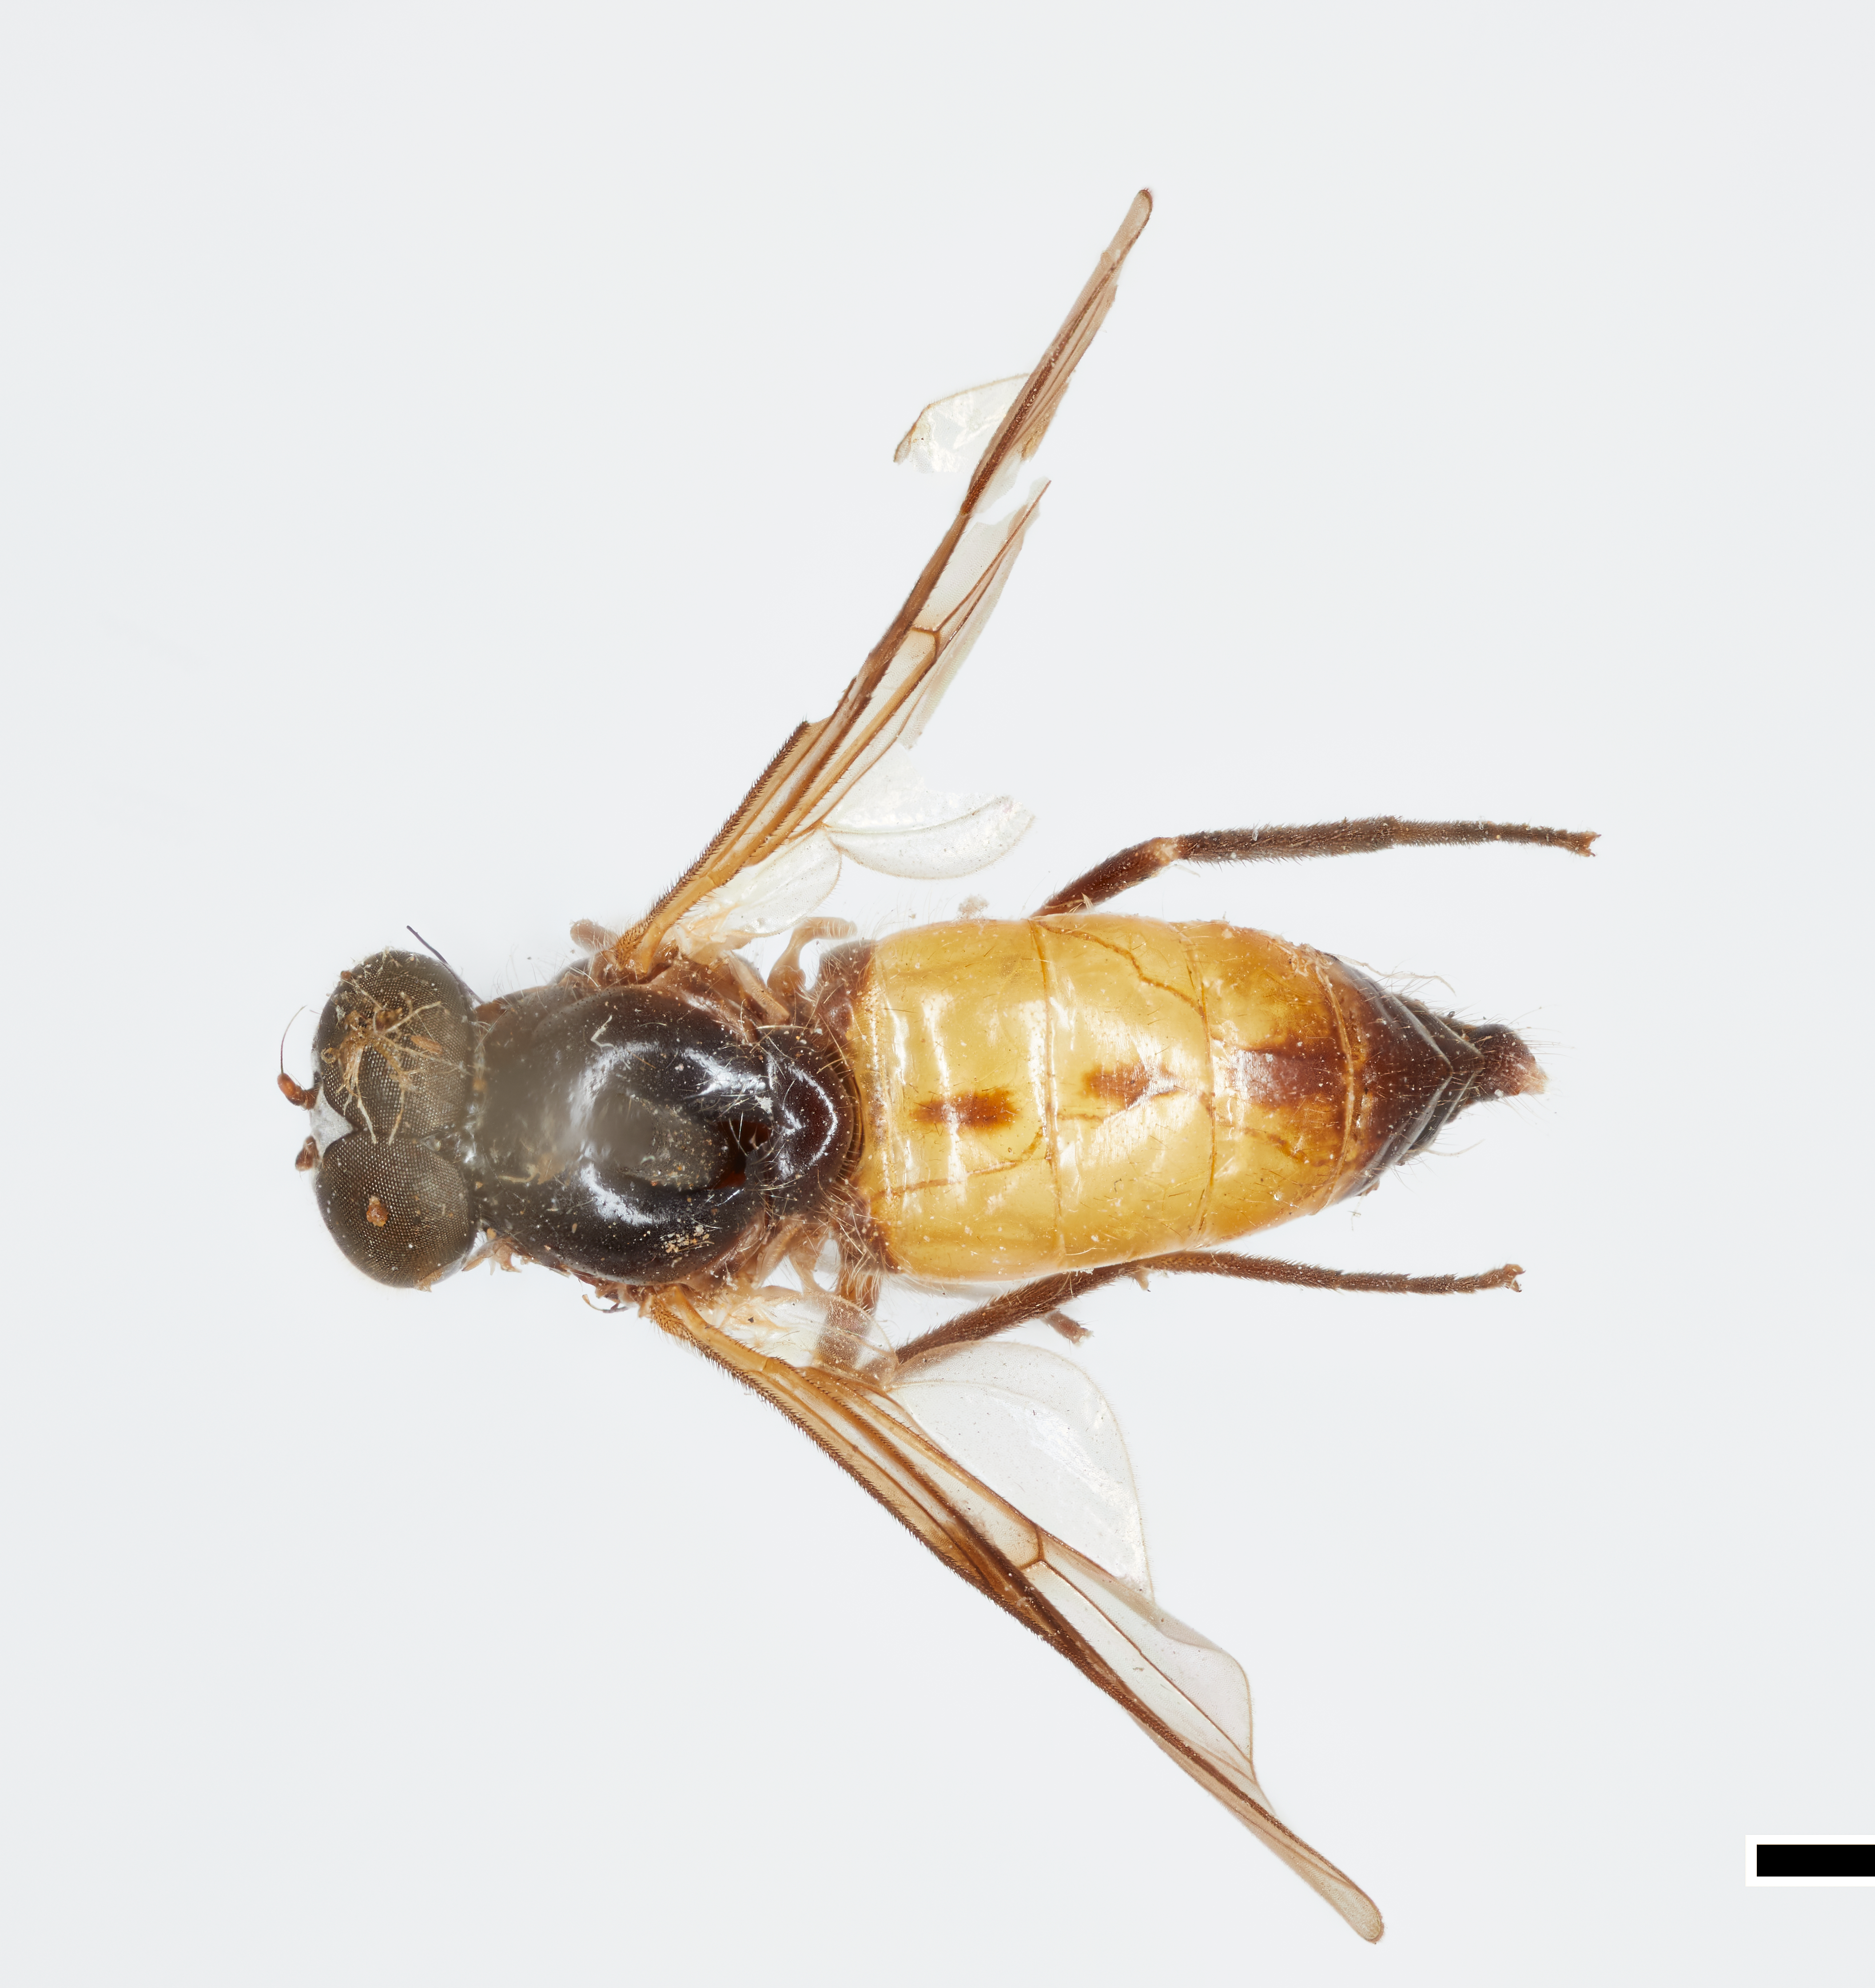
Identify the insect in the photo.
Dasyomma basale
